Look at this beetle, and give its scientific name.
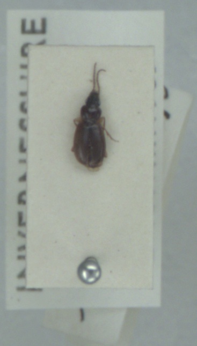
Trechus obtusus
